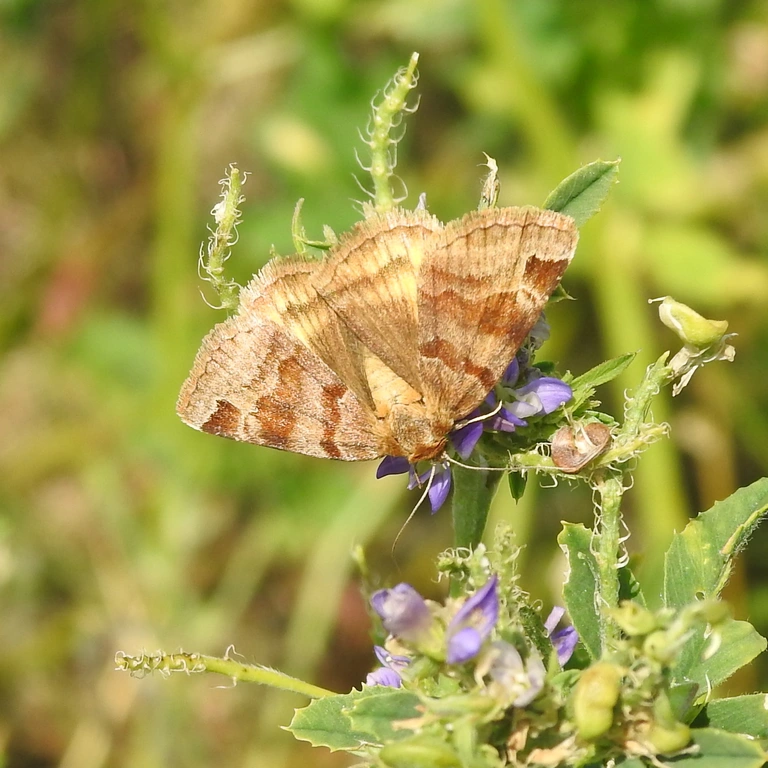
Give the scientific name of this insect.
Euclidia glyphica
